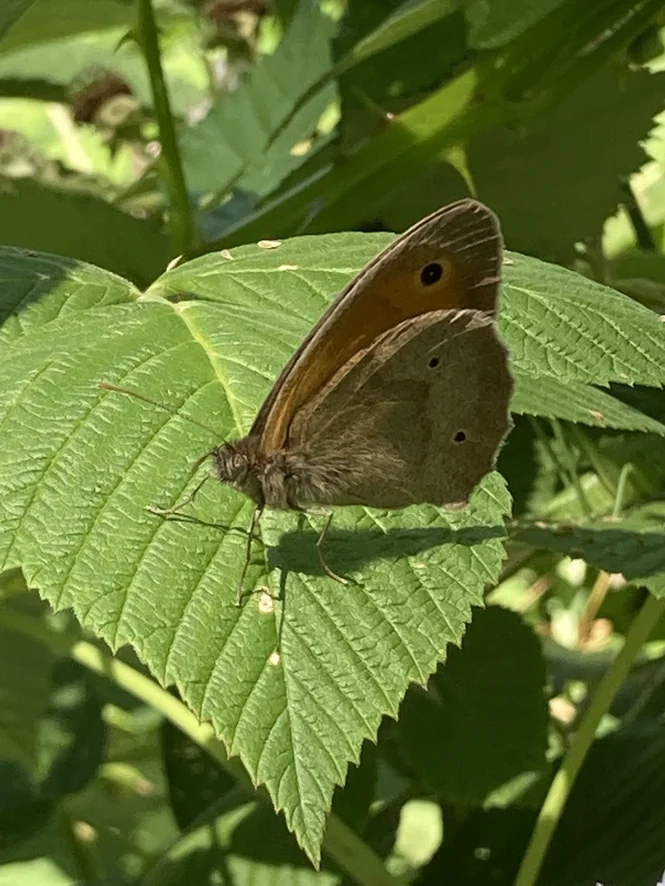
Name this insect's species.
Maniola jurtina
